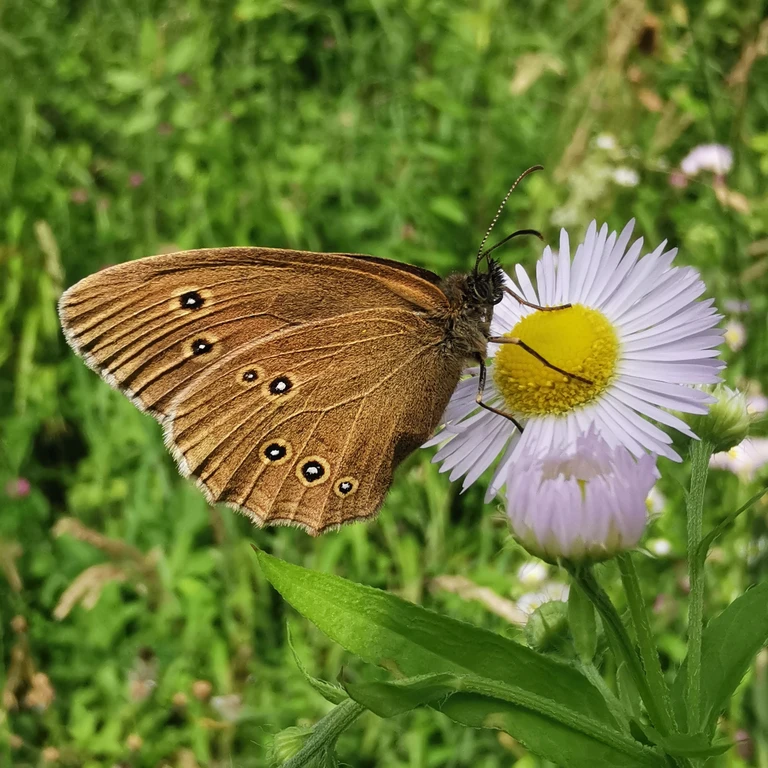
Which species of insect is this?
Aphantopus hyperantus
